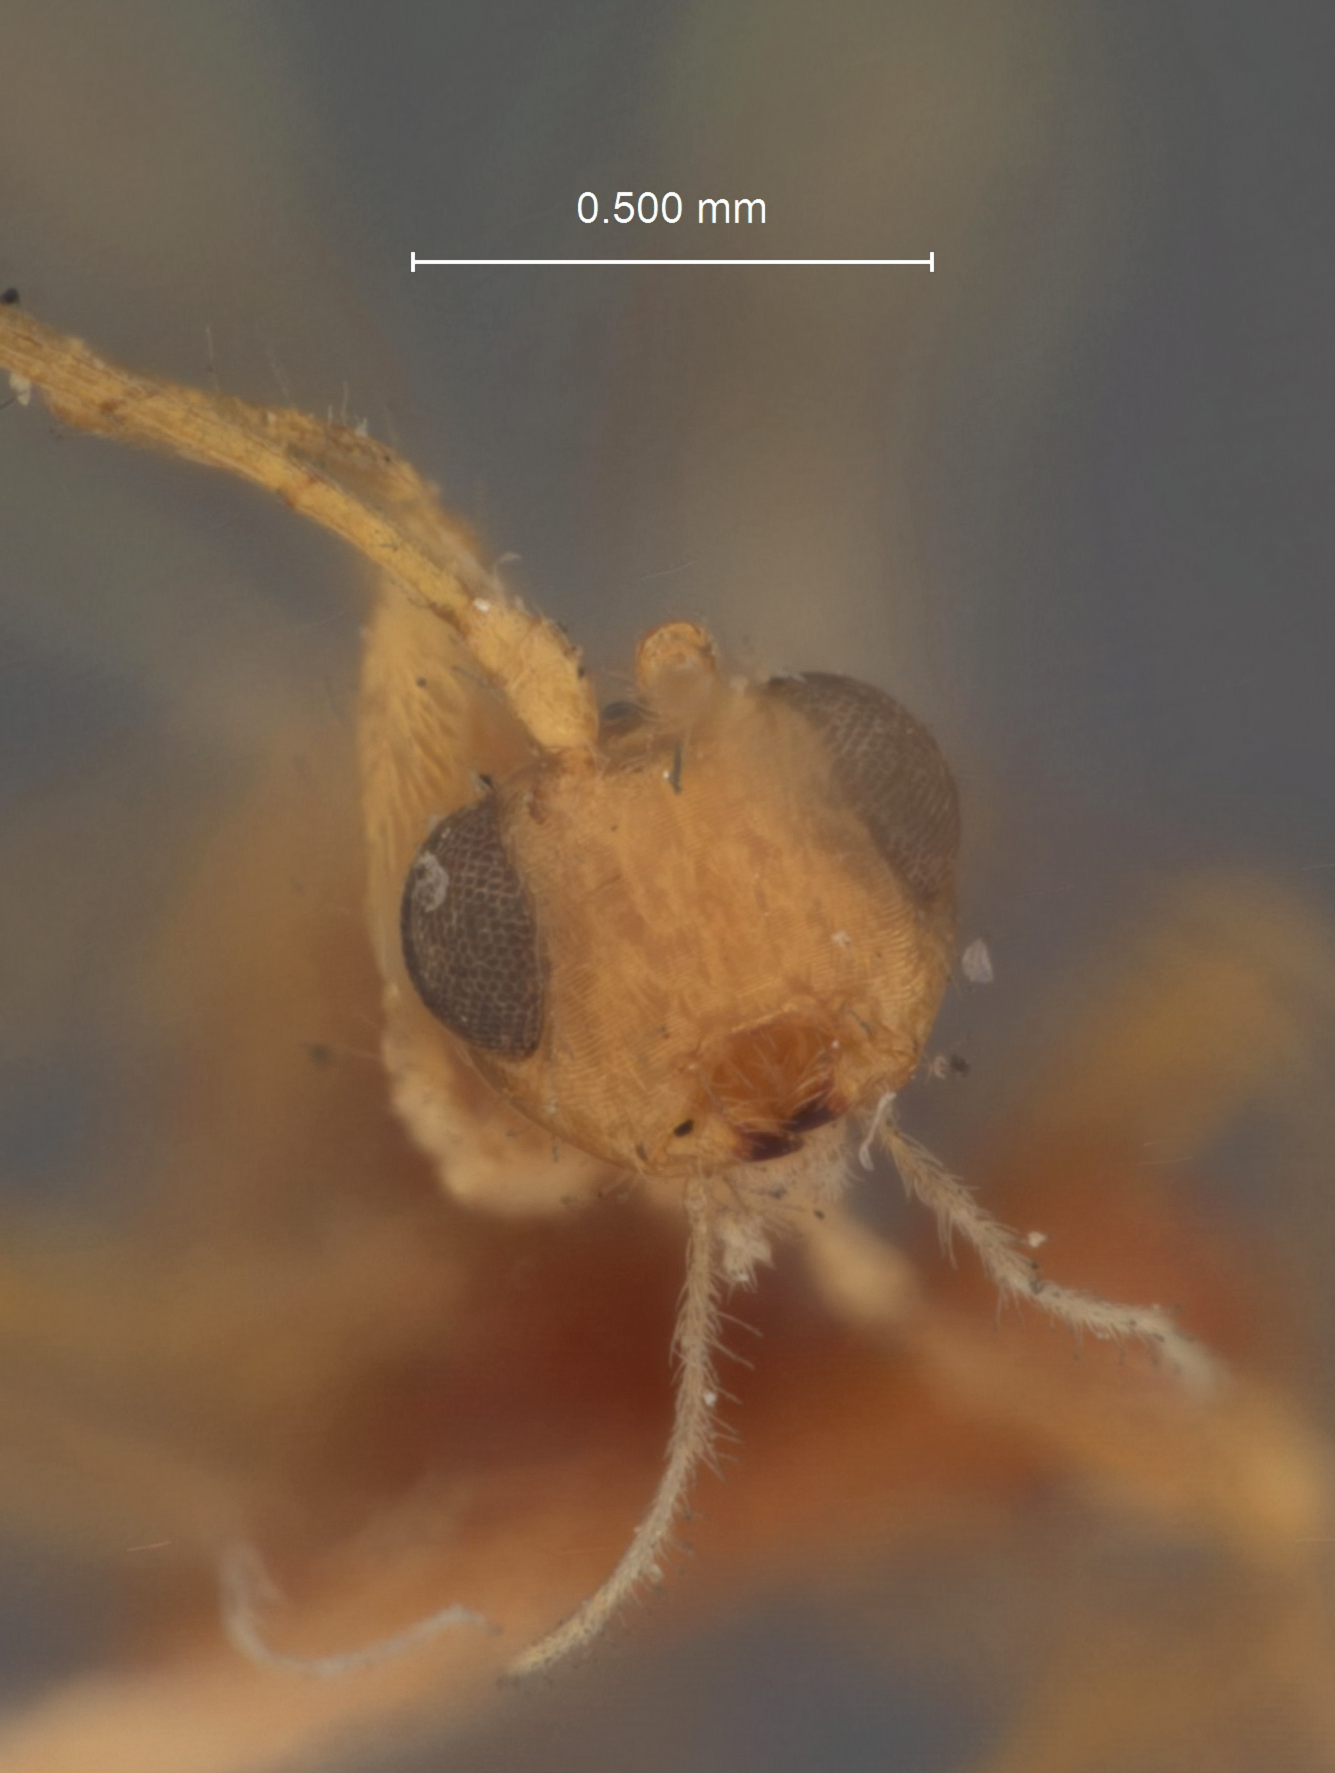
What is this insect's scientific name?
Spathius fragilis
